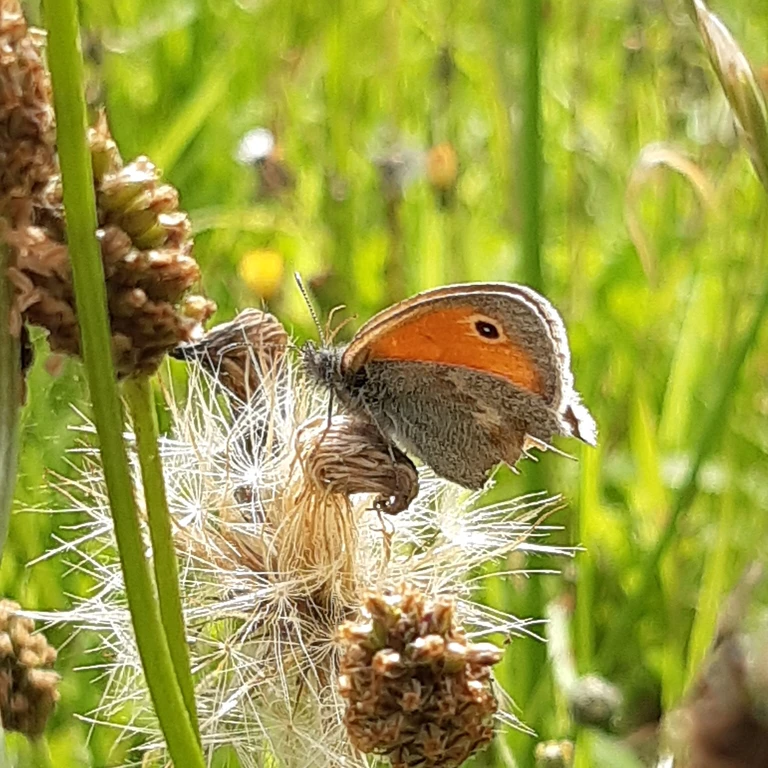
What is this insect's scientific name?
Coenonympha pamphilus
